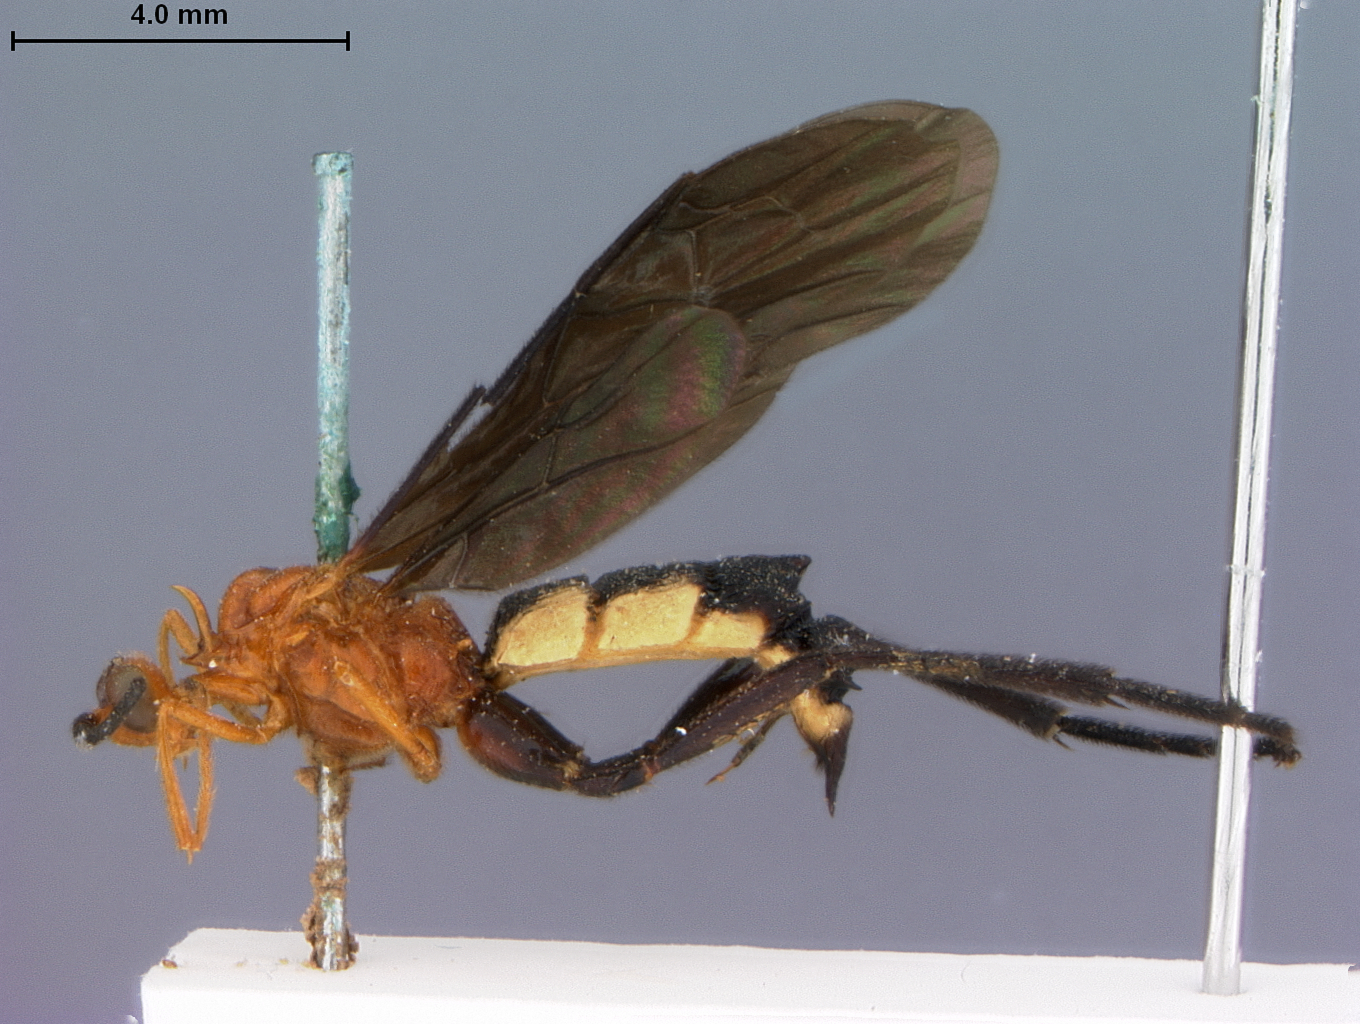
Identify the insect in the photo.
Spinaria triangulifera
